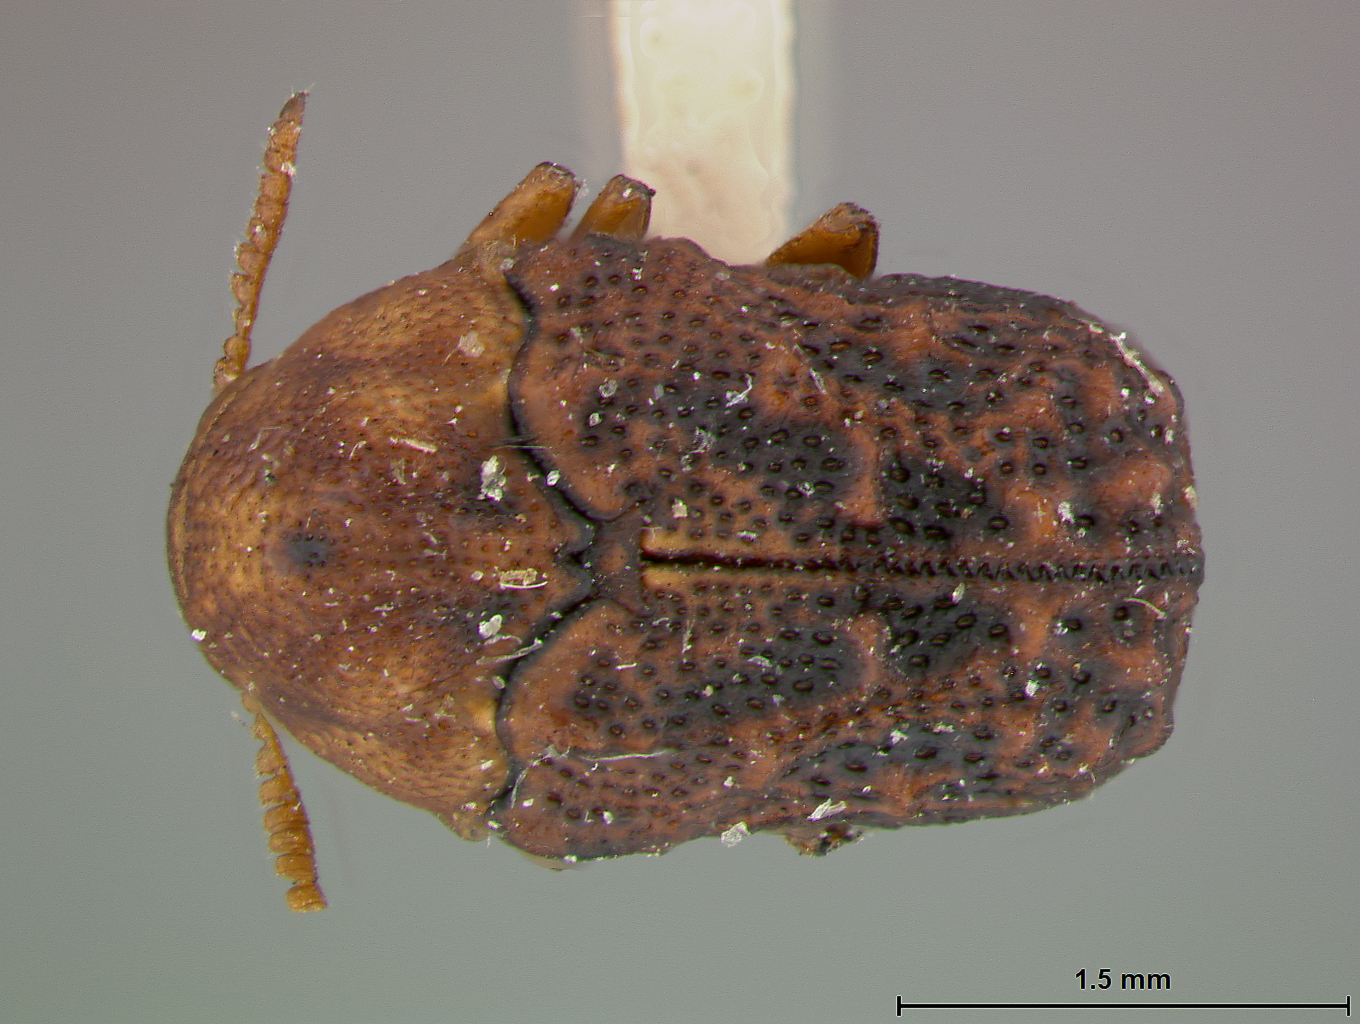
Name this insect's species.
Chlamys huachucae
